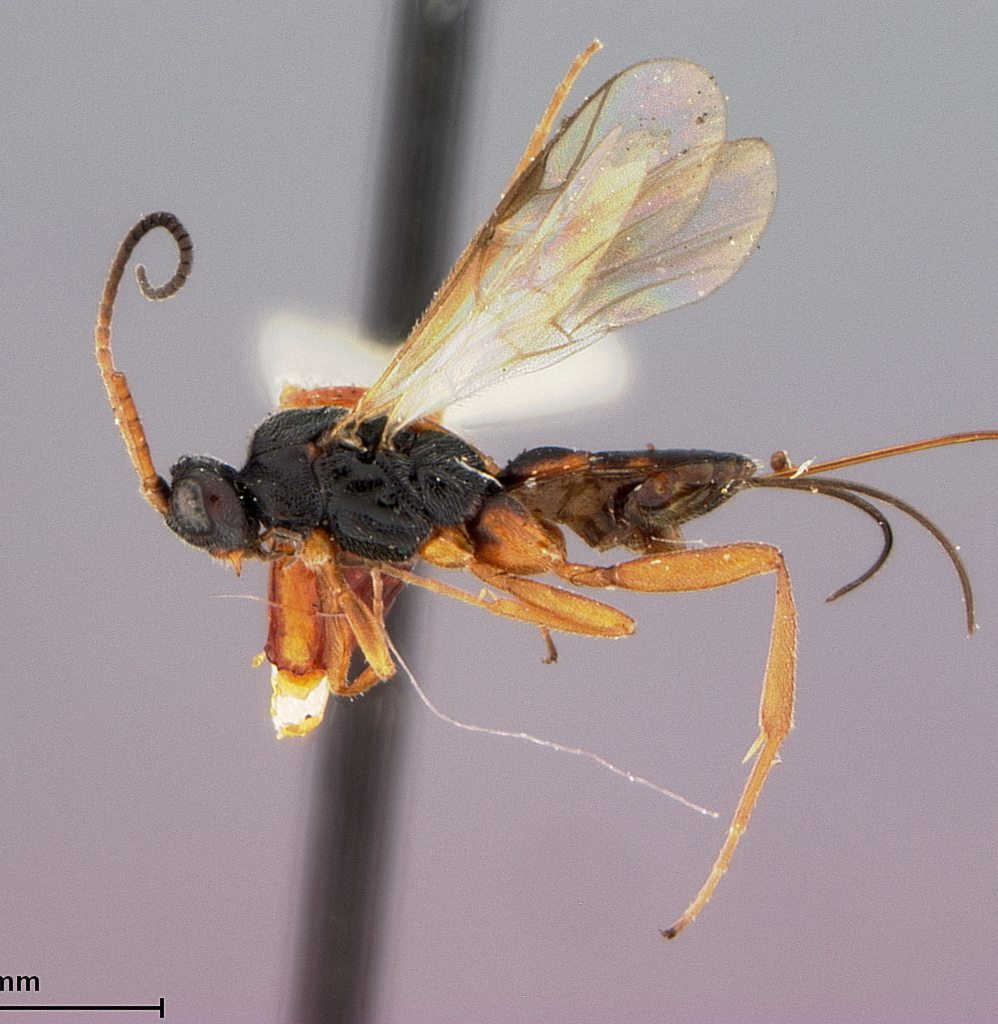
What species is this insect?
Orgilus cognatus
